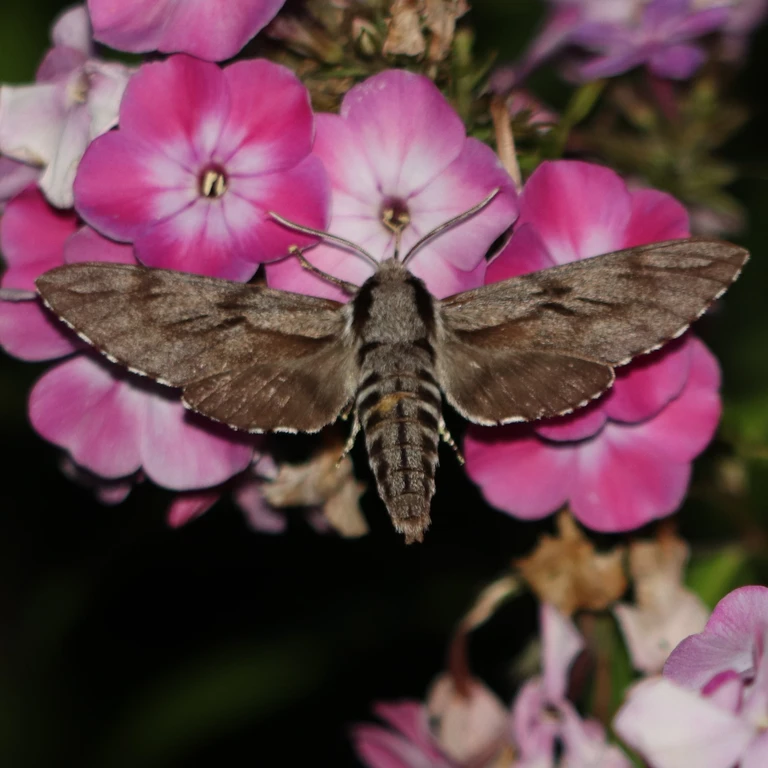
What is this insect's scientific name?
Sphinx pinastri
